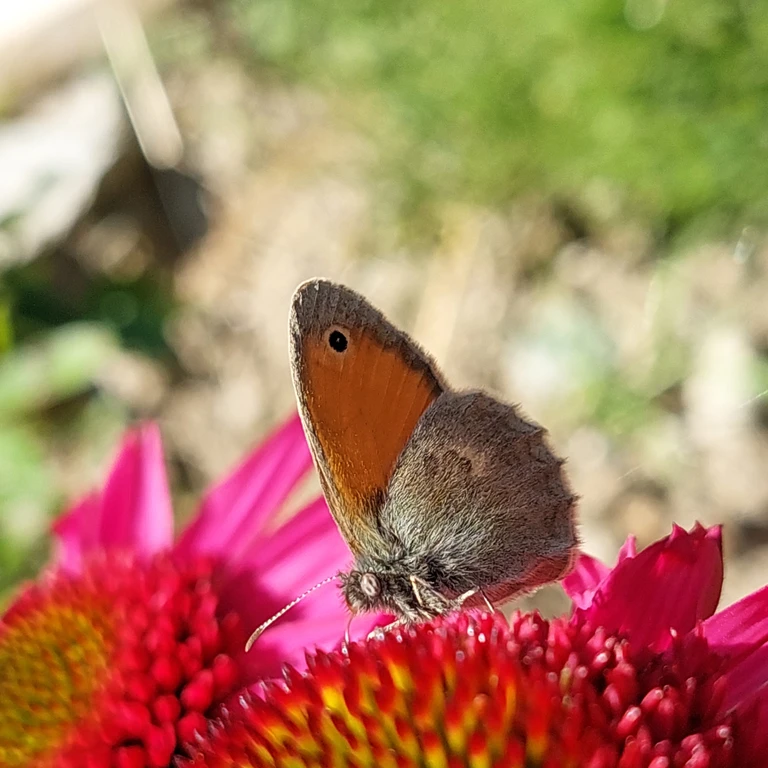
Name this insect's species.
Coenonympha pamphilus
